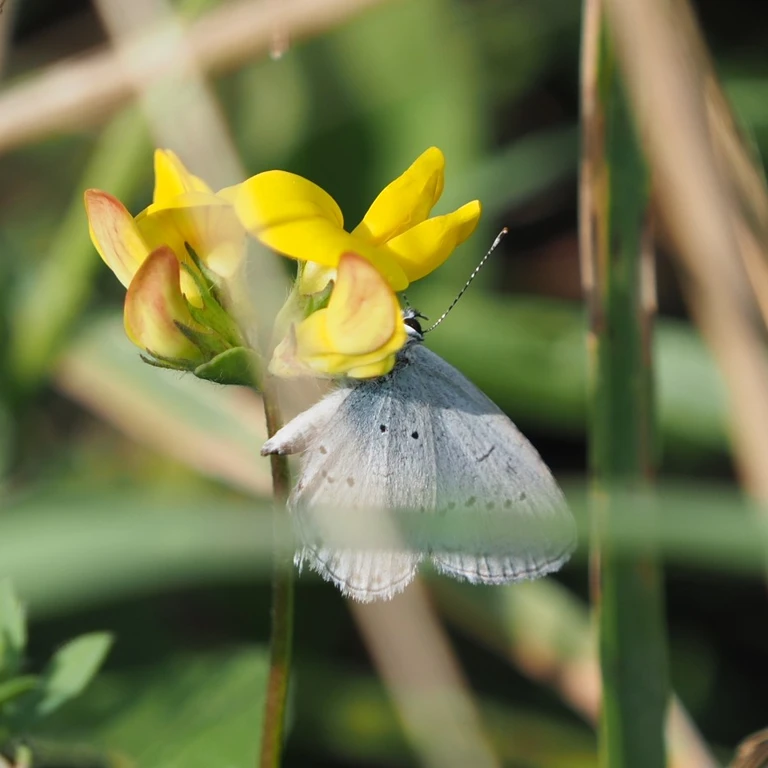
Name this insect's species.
Cupido decolorata (also Elkalyce decolorata)
